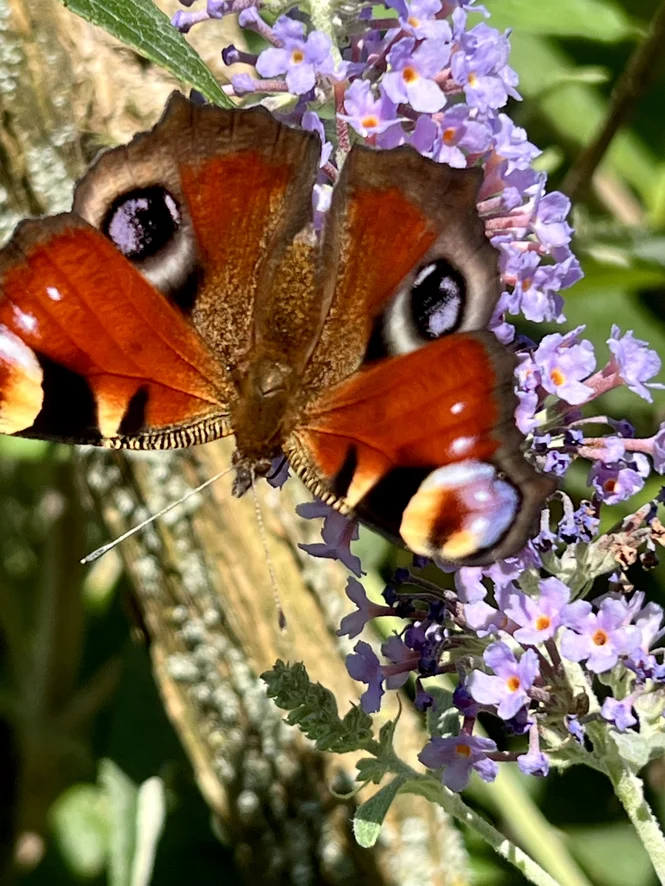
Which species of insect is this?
Aglais io
